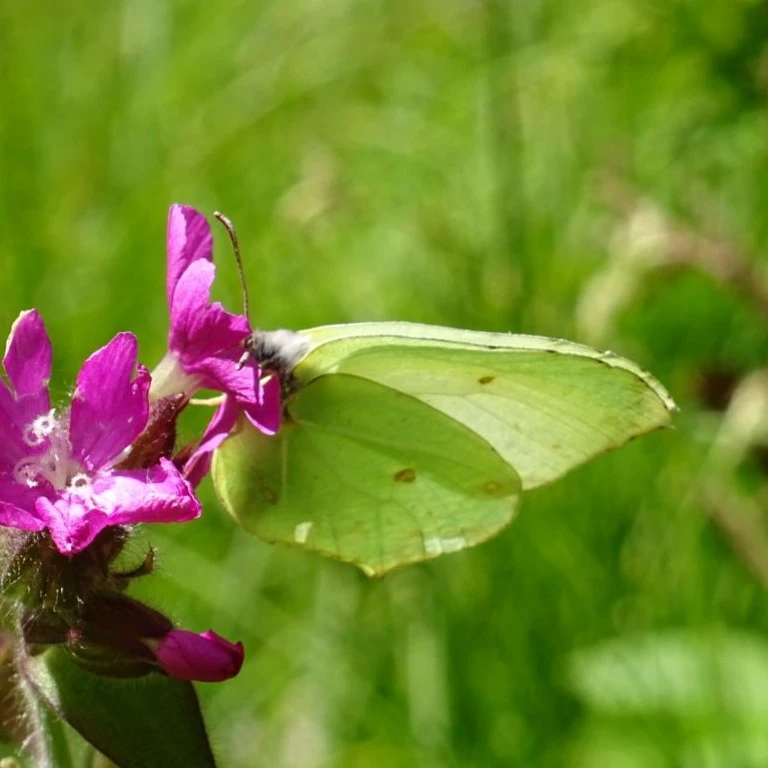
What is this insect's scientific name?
Gonepteryx rhamni
